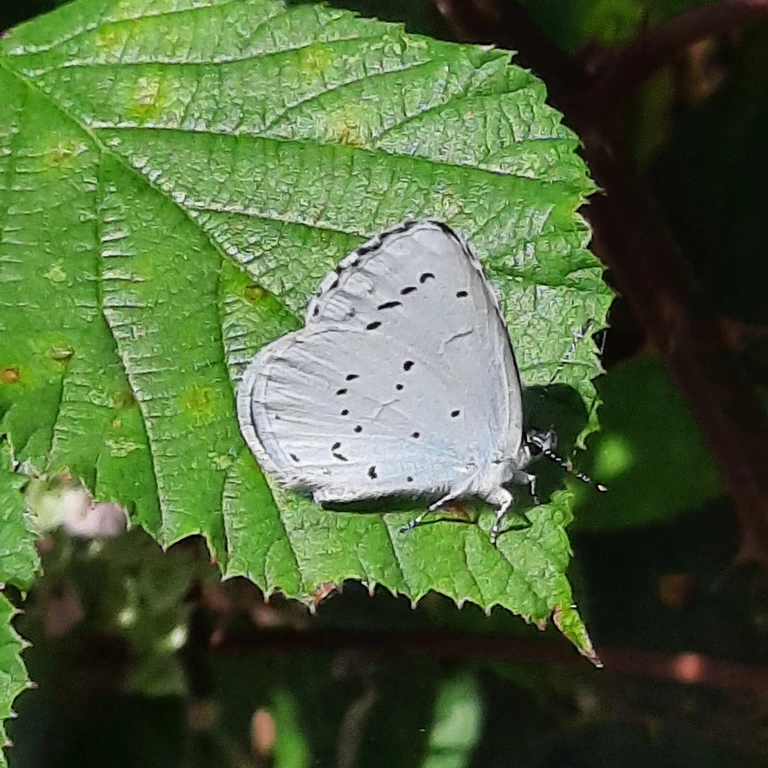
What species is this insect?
Celastrina argiolus
